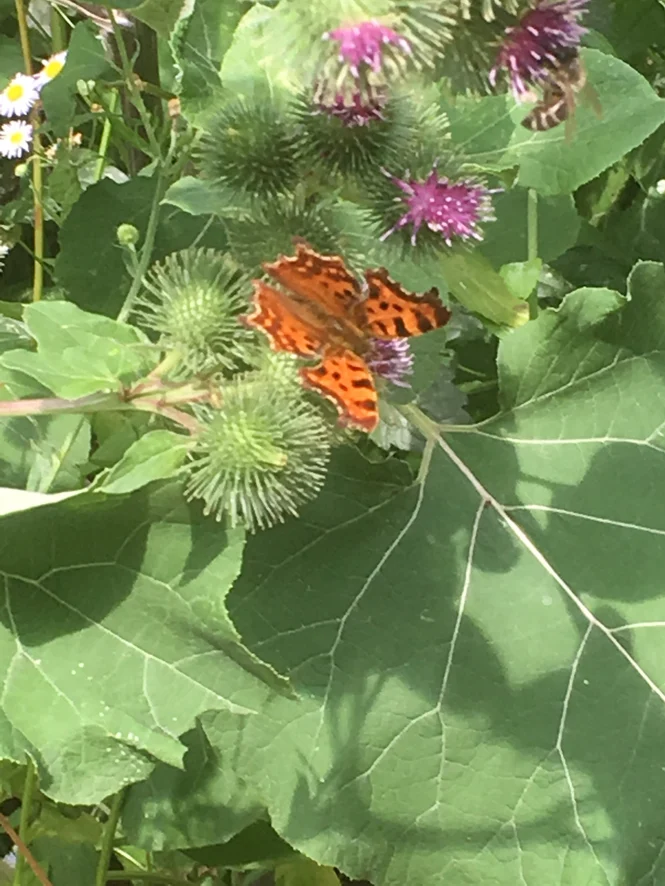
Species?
Polygonia c-album
